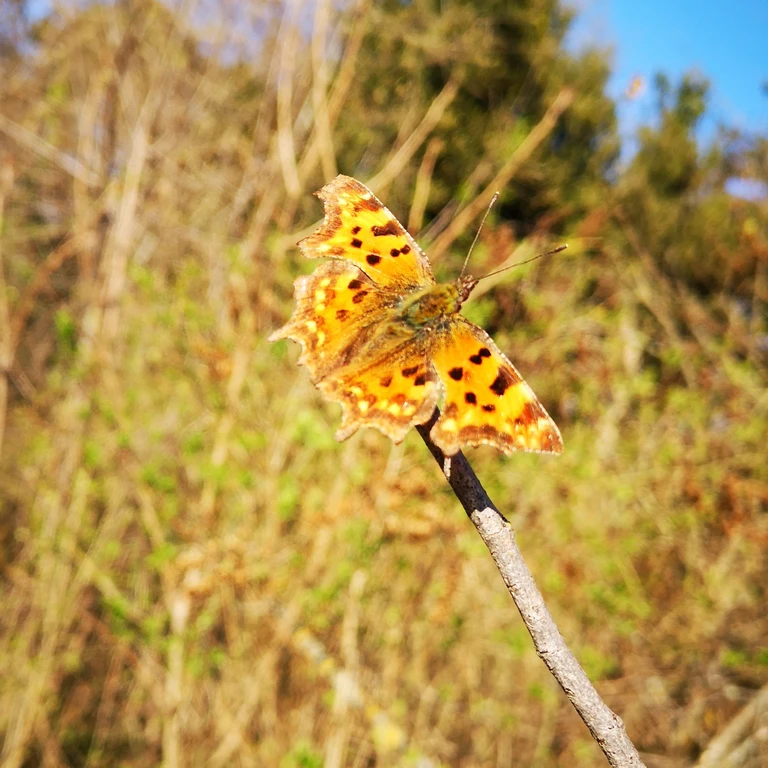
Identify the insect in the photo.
Polygonia c-album
